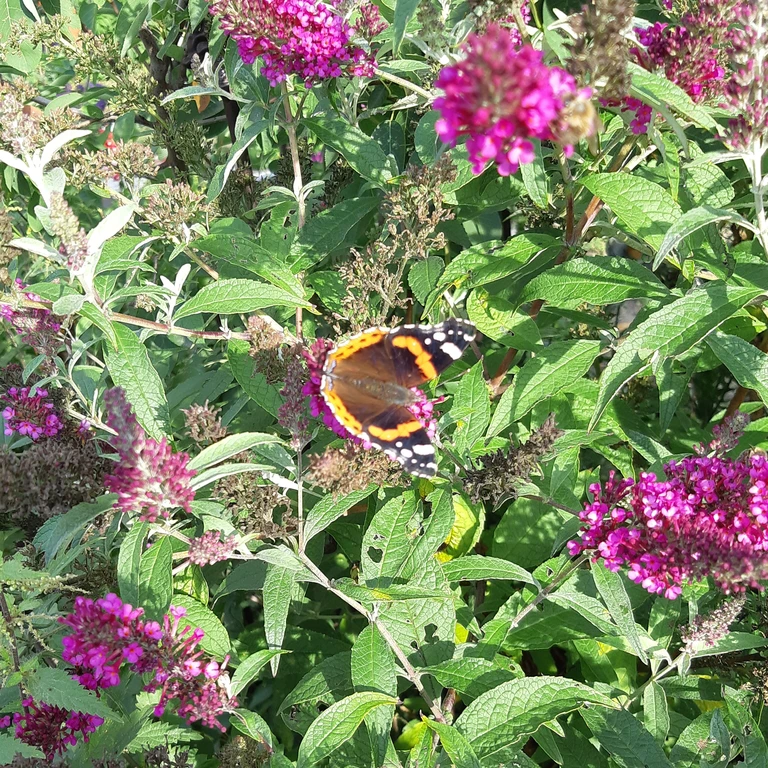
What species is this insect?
Vanessa atalanta
